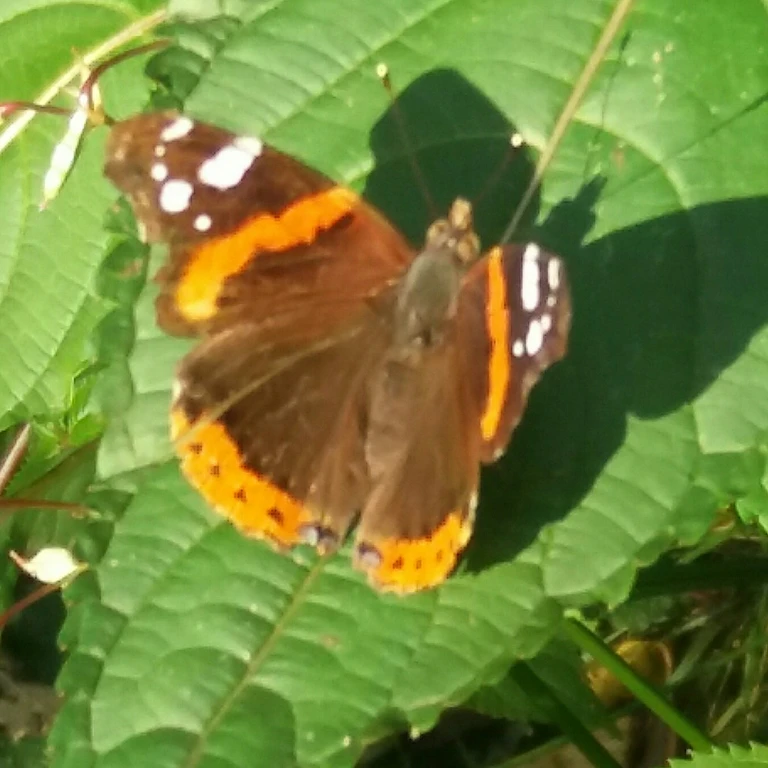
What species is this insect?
Vanessa atalanta
